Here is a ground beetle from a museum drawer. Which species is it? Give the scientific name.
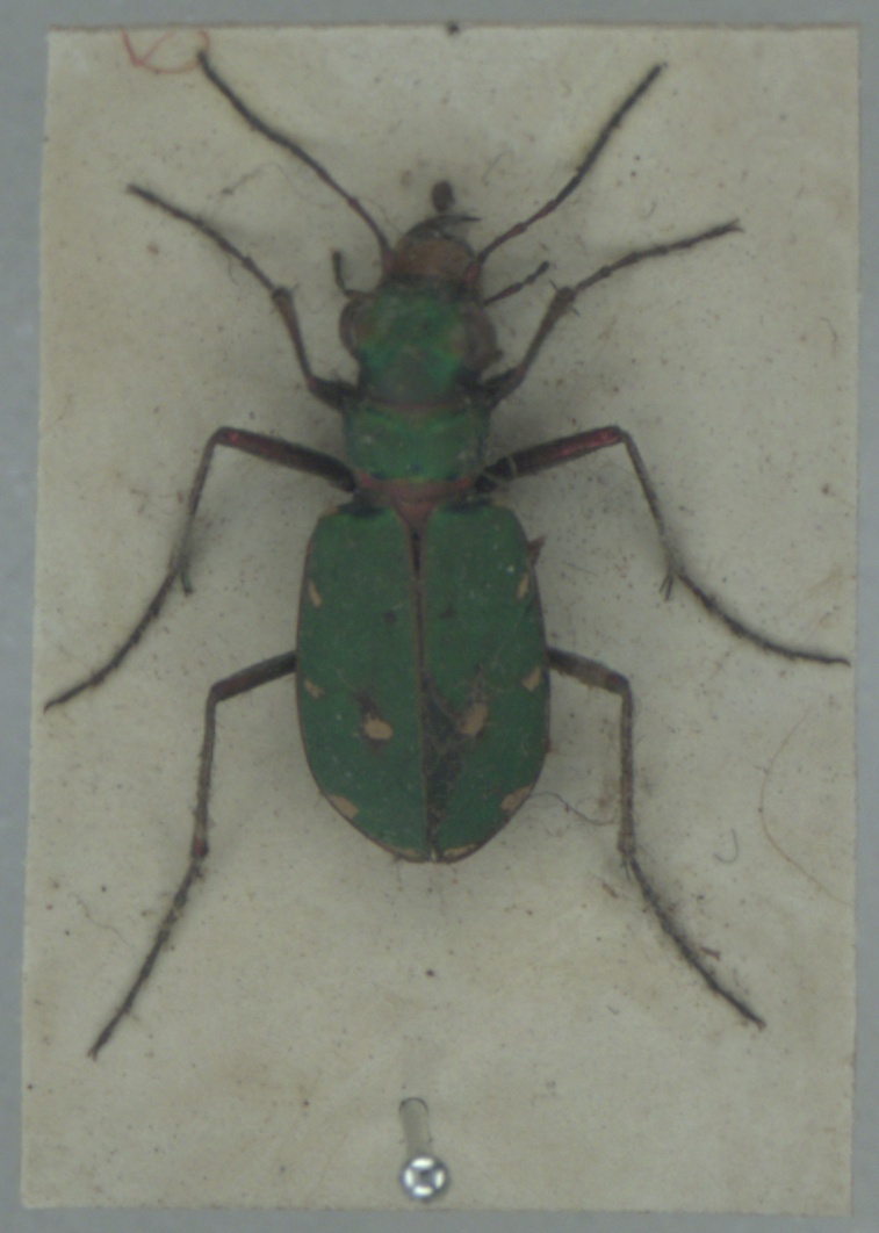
Cicindela campestris
